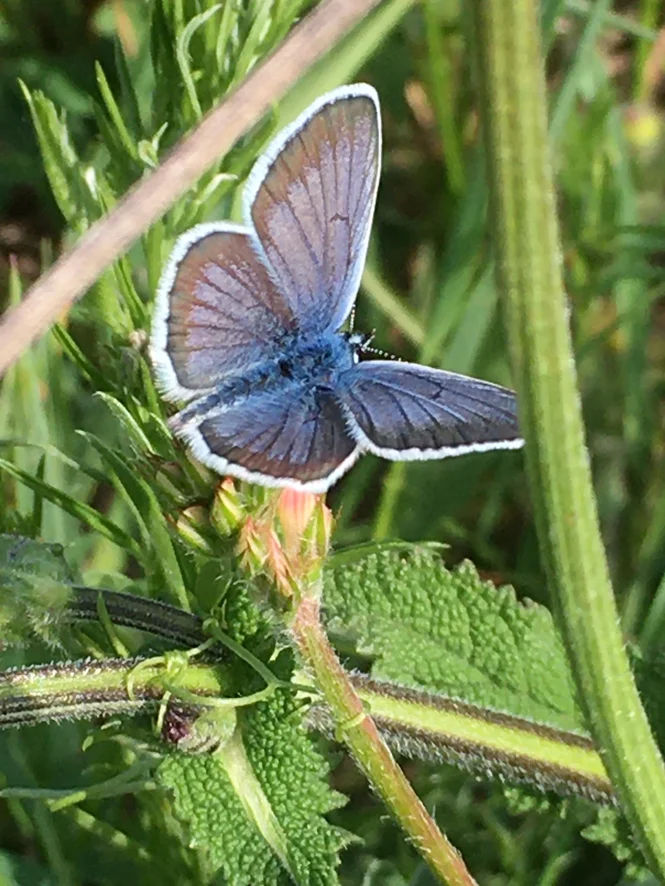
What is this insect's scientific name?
Plebejus argus
